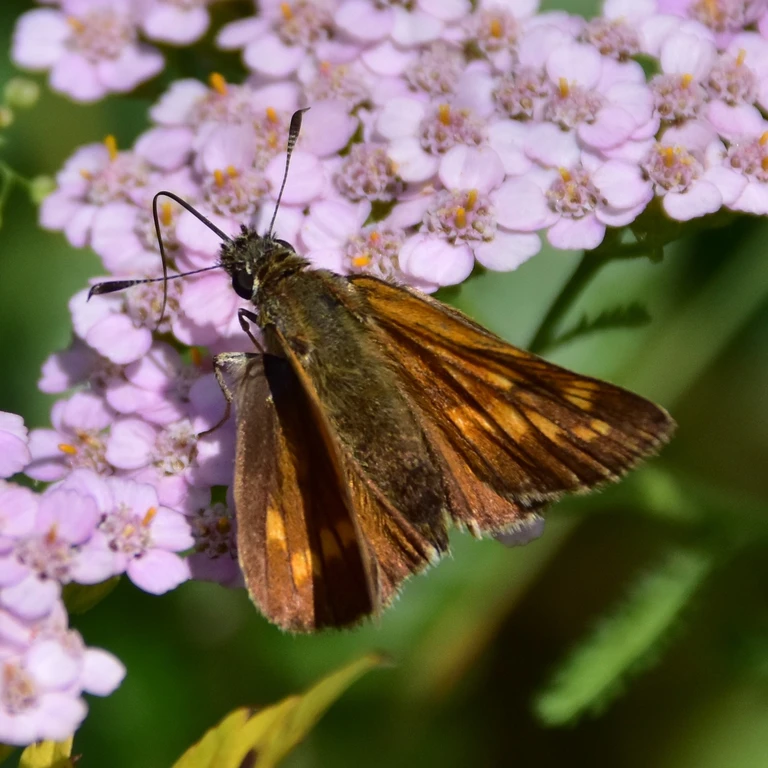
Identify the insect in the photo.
Ochlodes sylvanus (also Ochlodes venata)
